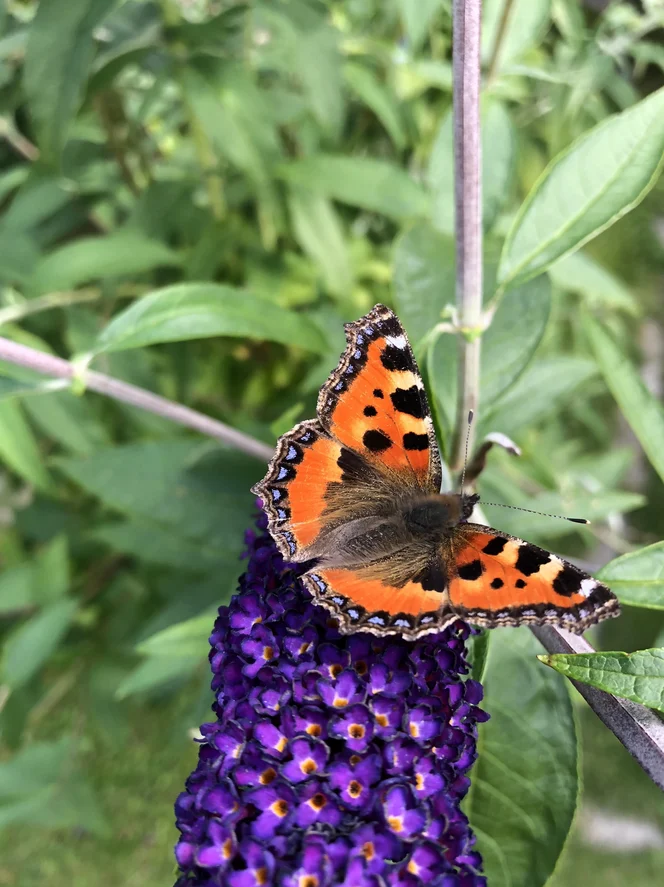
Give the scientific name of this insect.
Aglais urticae
